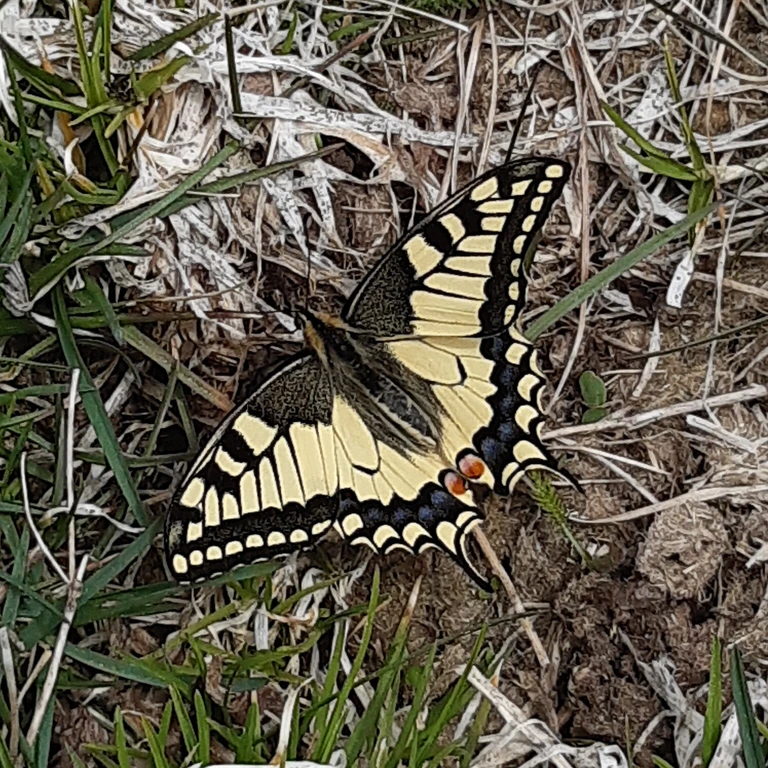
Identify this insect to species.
Papilio machaon
